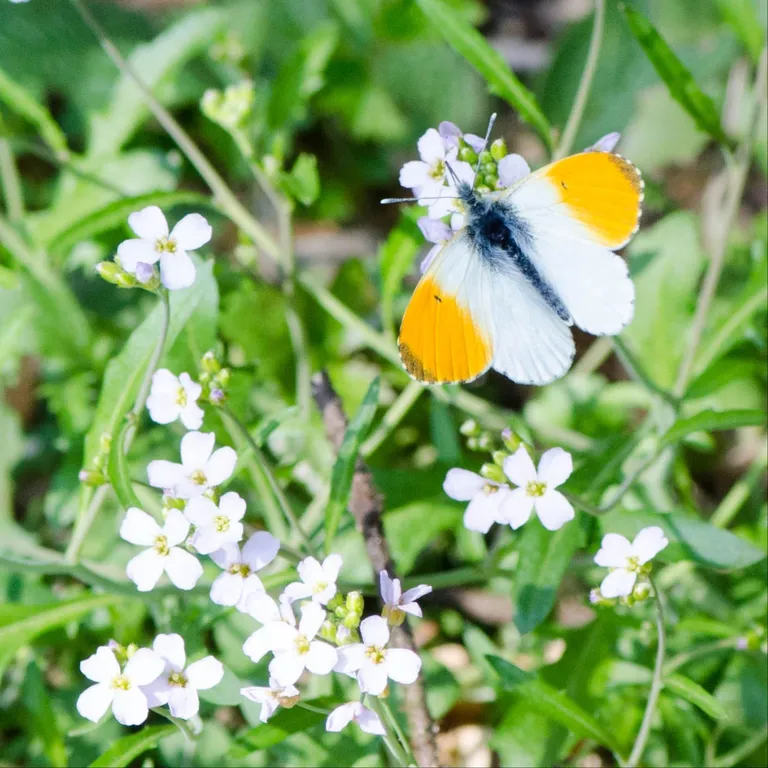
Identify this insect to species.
Anthocharis cardamines
